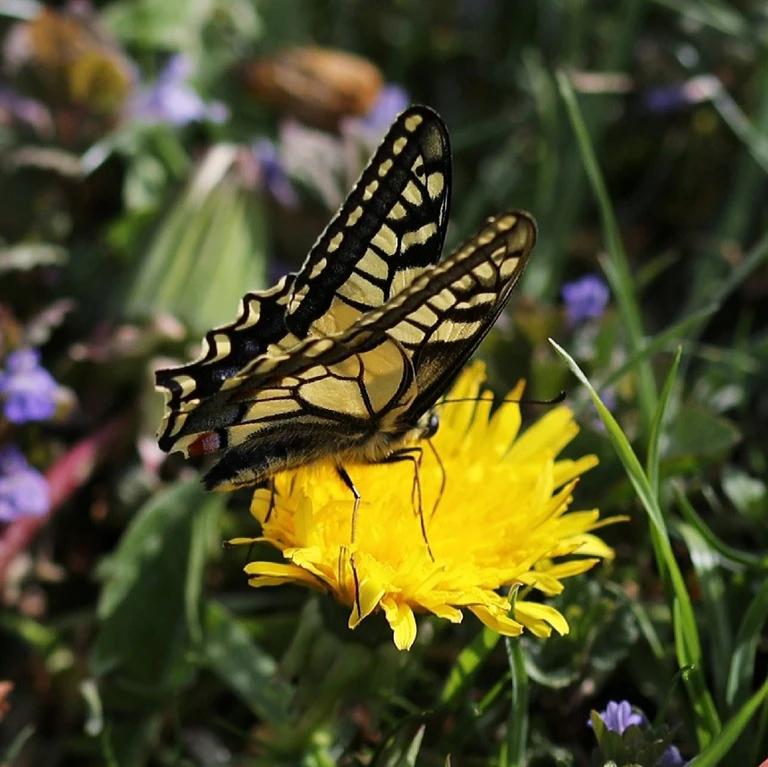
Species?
Papilio machaon
